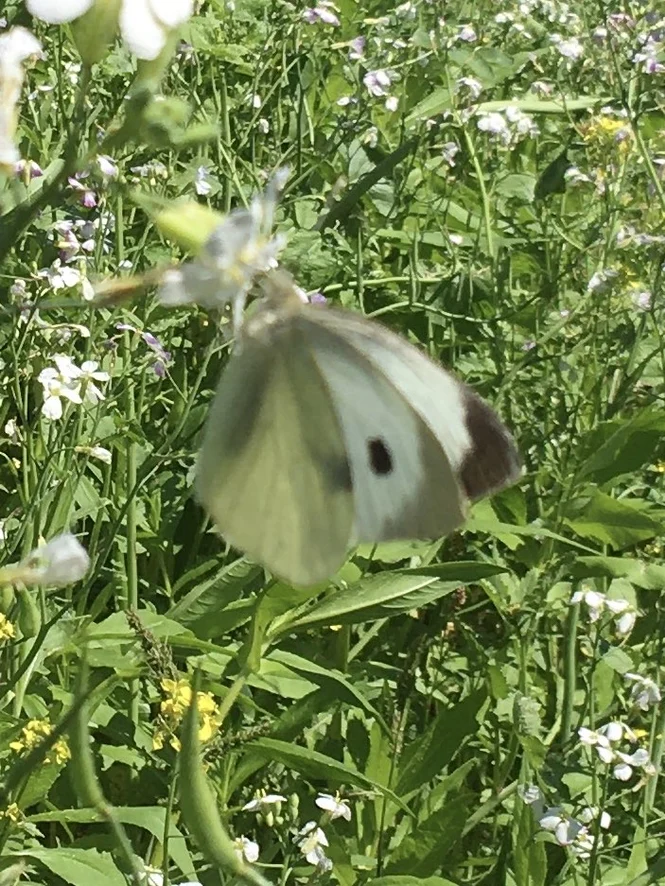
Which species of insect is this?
Pieris brassicae
